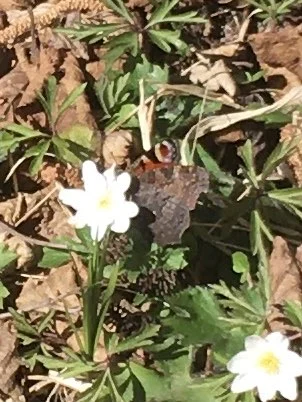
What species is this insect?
Aglais io
